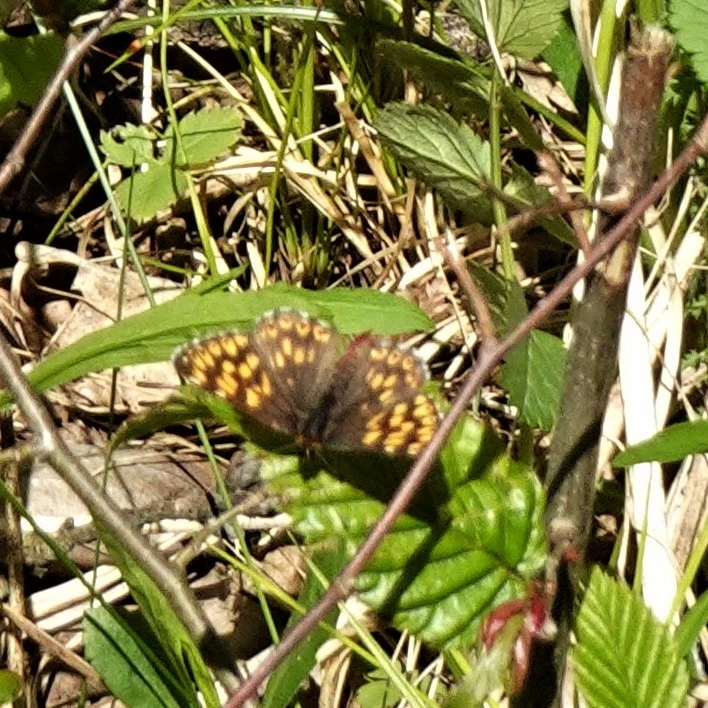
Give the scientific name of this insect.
Hamearis lucina
